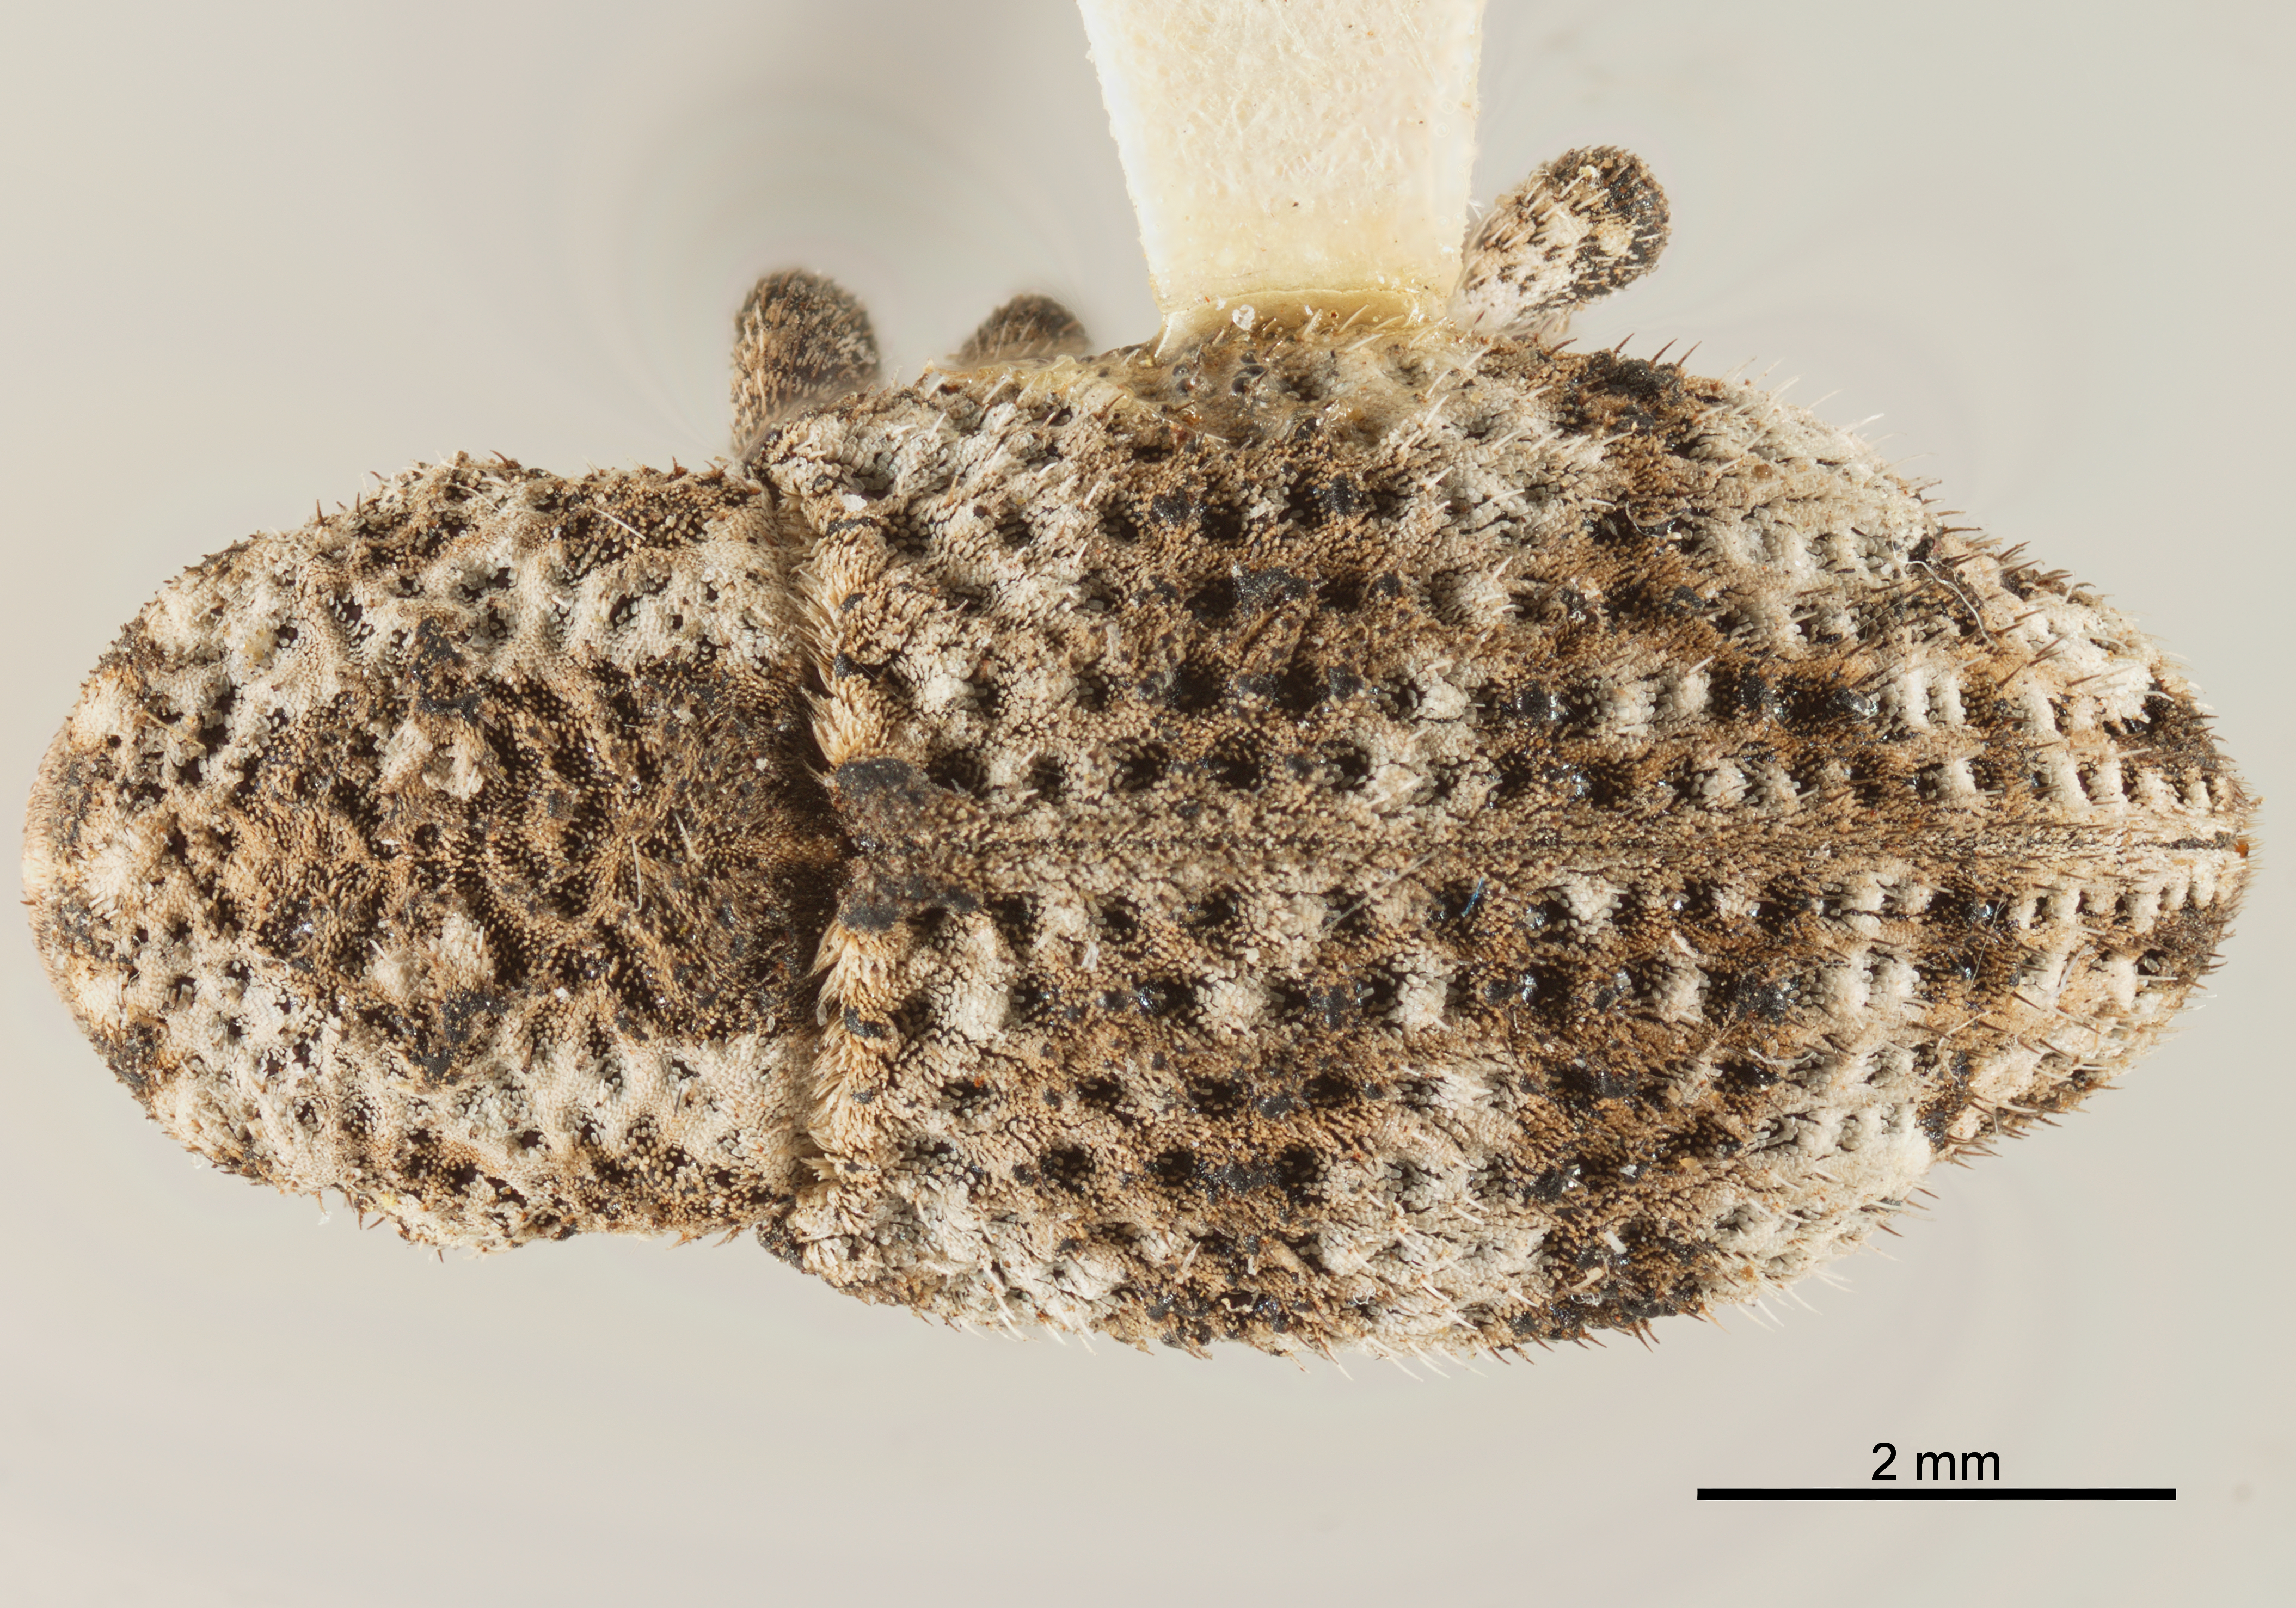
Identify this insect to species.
Thecesternus hirsutus
